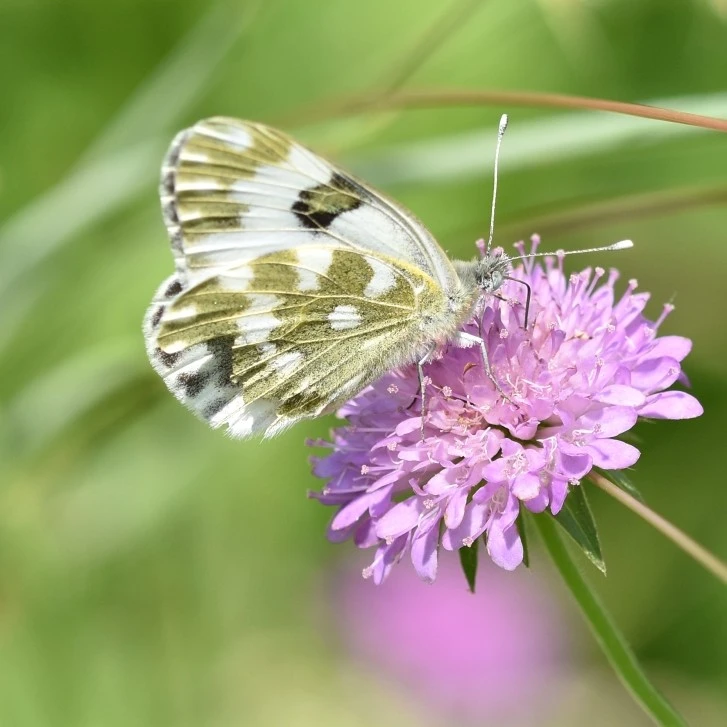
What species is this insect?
Pontia edusa
